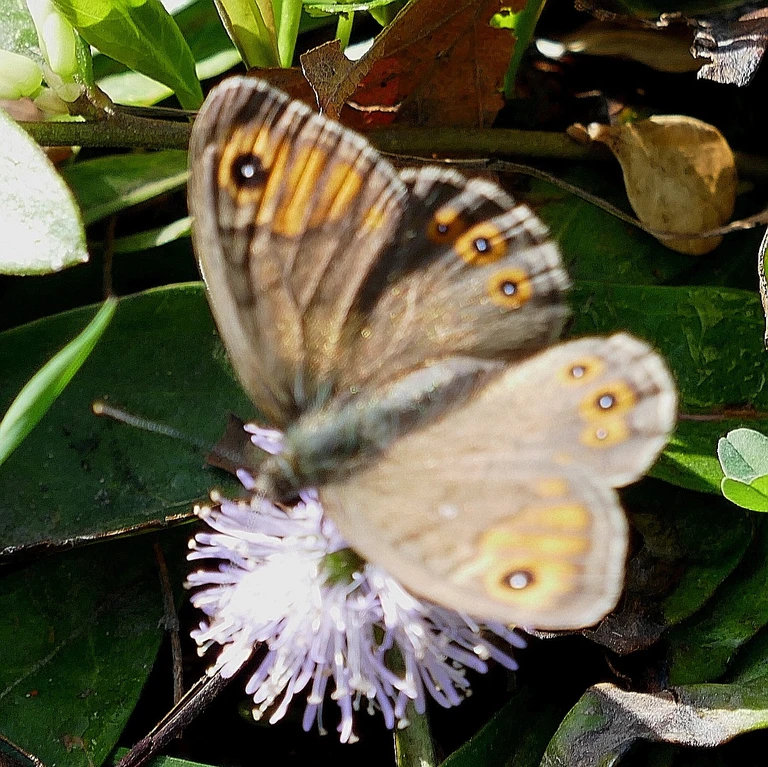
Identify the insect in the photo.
Lasiommata maera (also Pararge maera)
